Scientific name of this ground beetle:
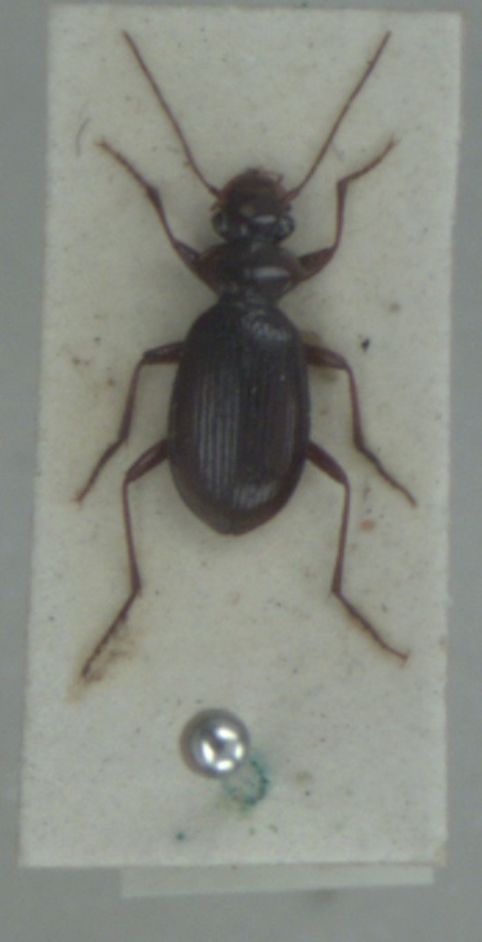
Leistus ferrugineus
